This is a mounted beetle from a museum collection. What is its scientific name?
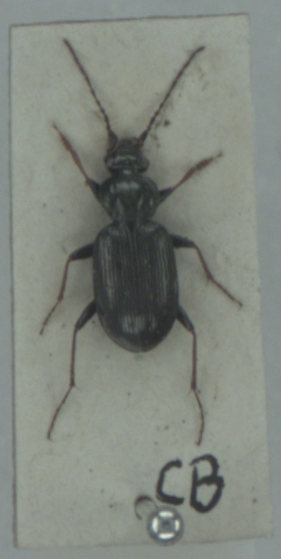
Loricera pilicornis
